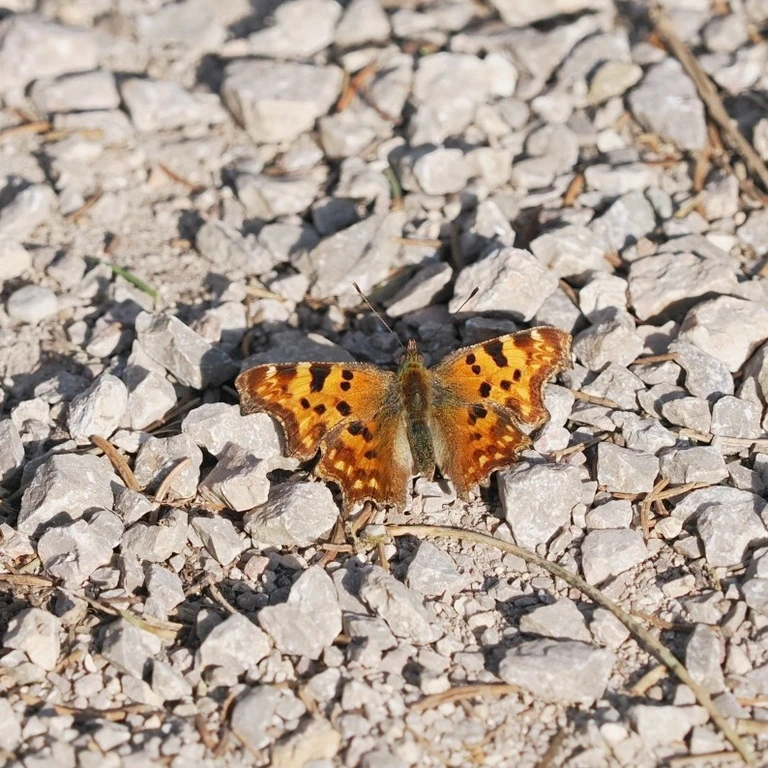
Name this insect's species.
Polygonia c-album
